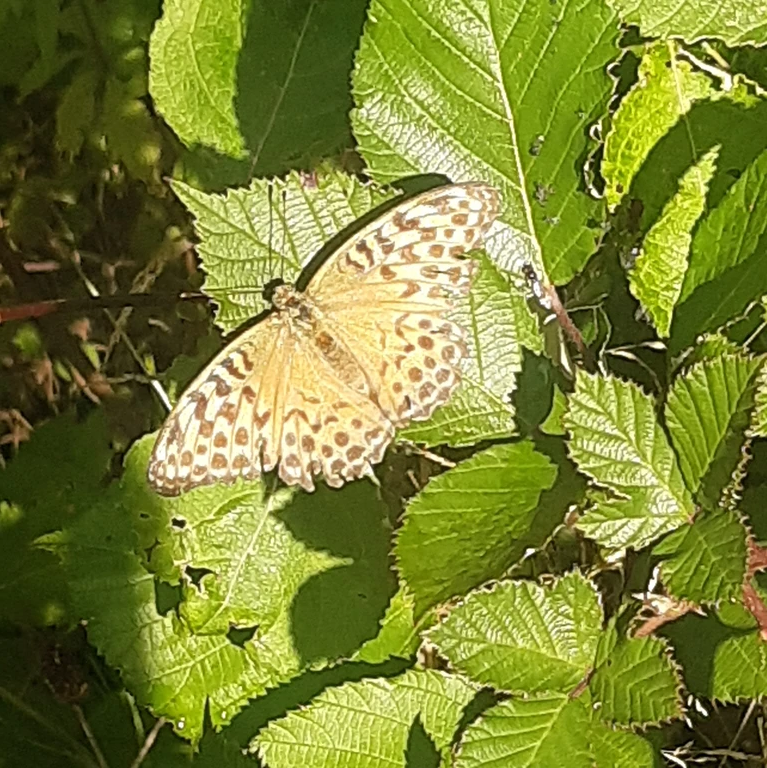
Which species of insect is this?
Argynnis paphia
